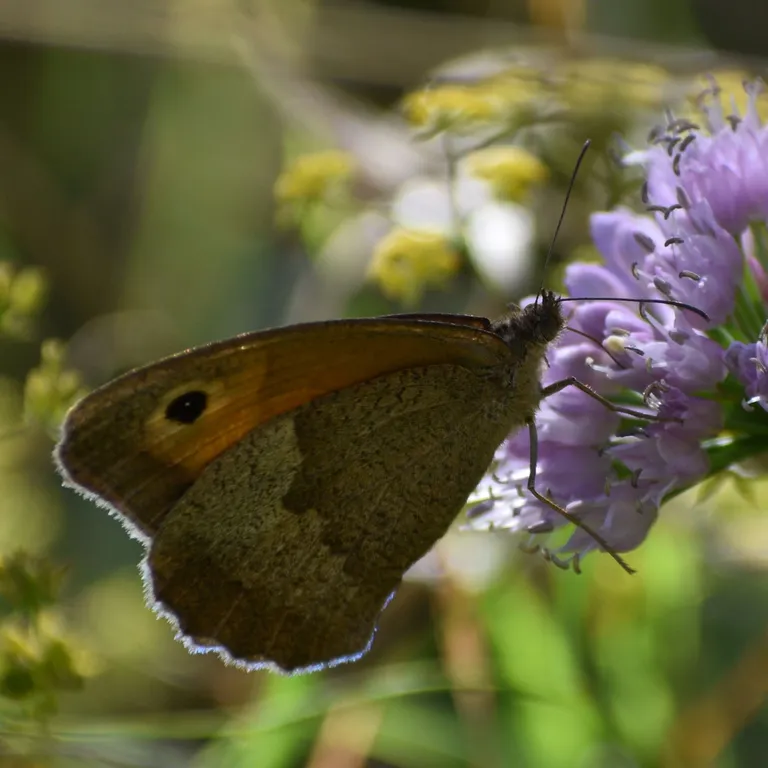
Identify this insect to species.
Maniola jurtina
